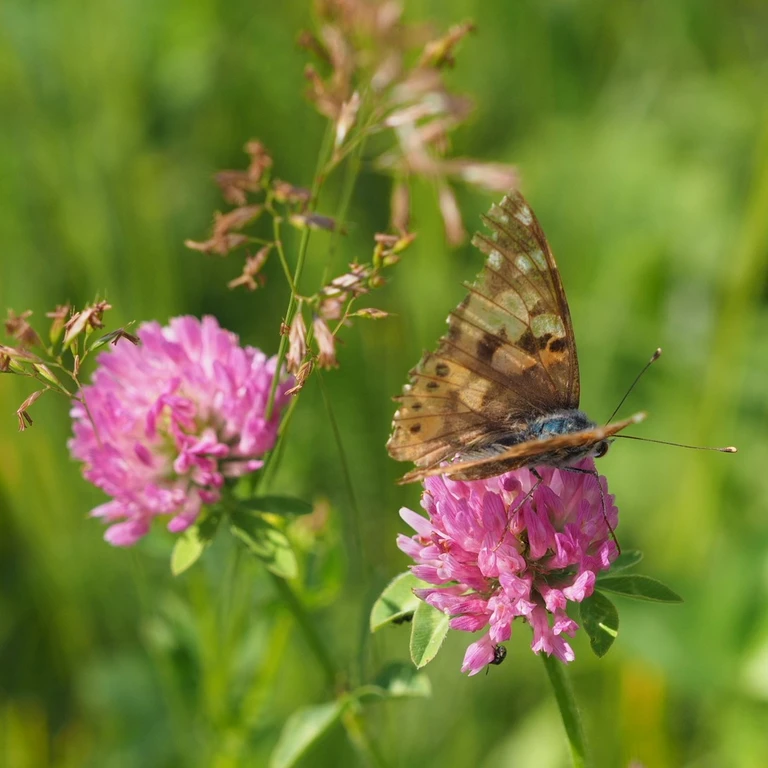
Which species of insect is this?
Vanessa cardui
